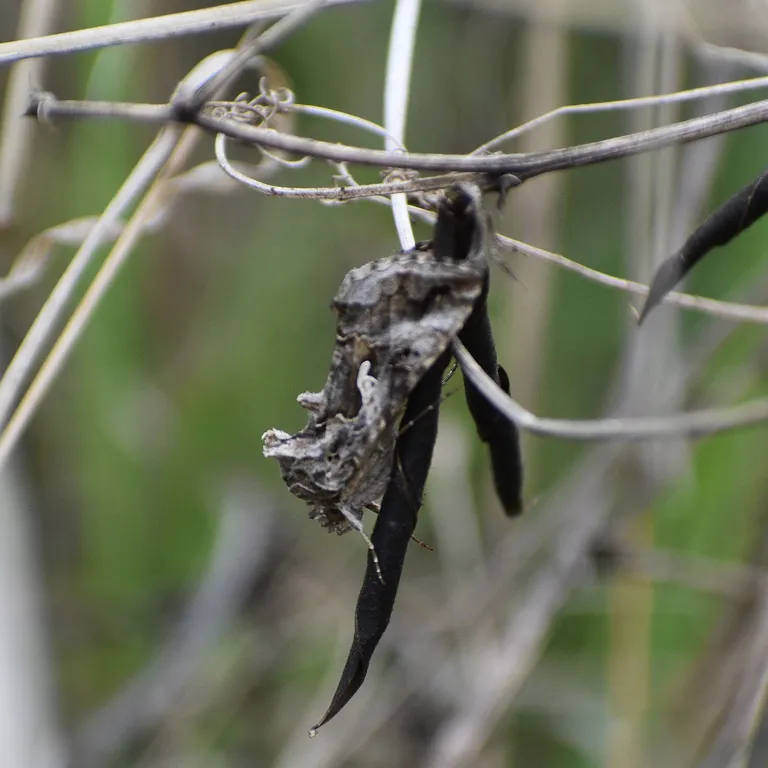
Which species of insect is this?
Autographa gamma
